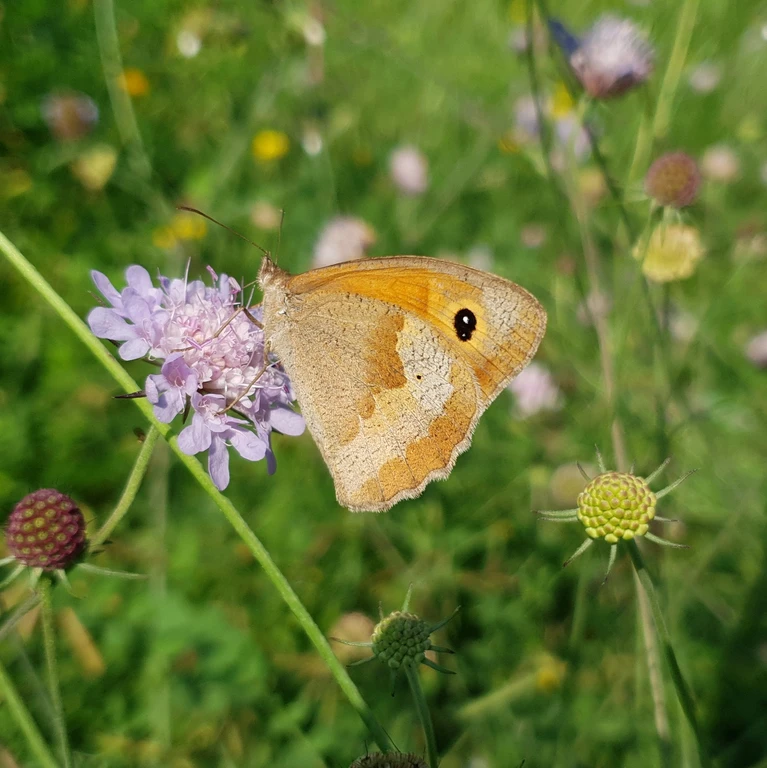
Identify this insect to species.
Maniola jurtina
